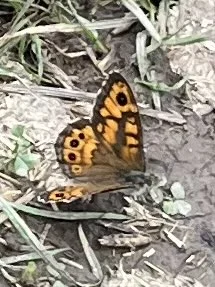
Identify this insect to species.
Lasiommata megera (also Pararge megera)
